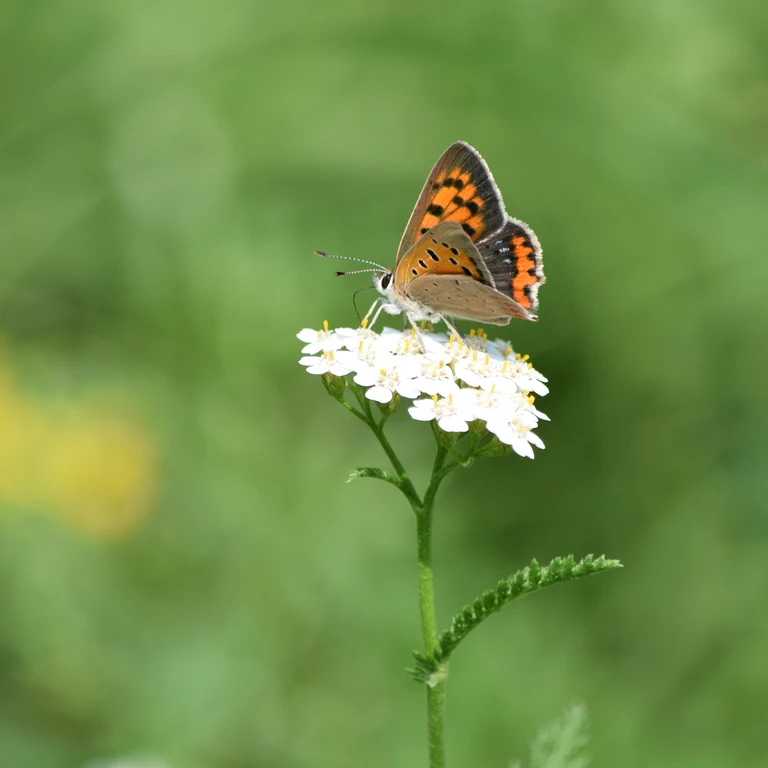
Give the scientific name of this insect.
Lycaena phlaeas
